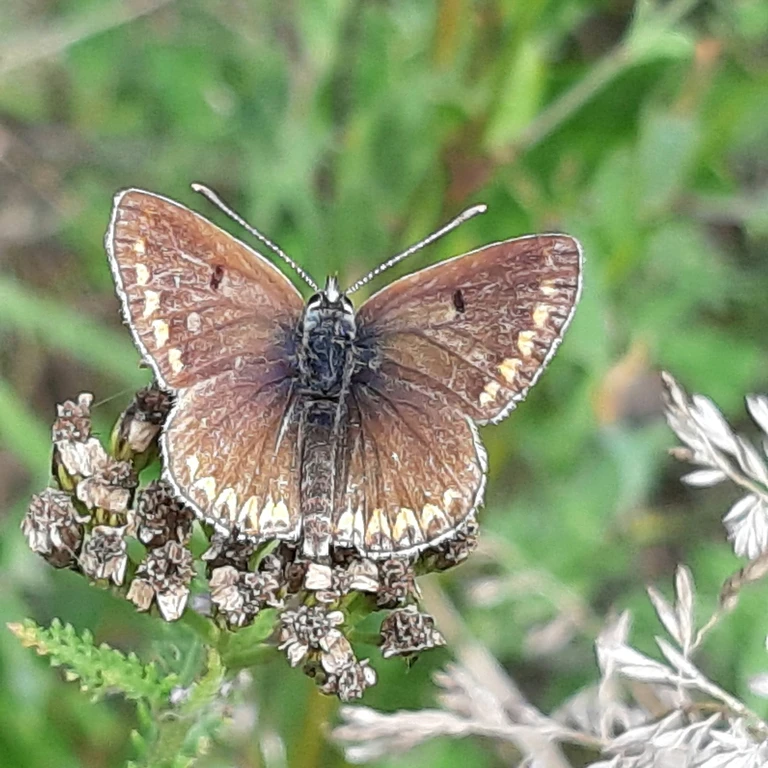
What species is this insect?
Aricia agestis/artaxerxes
